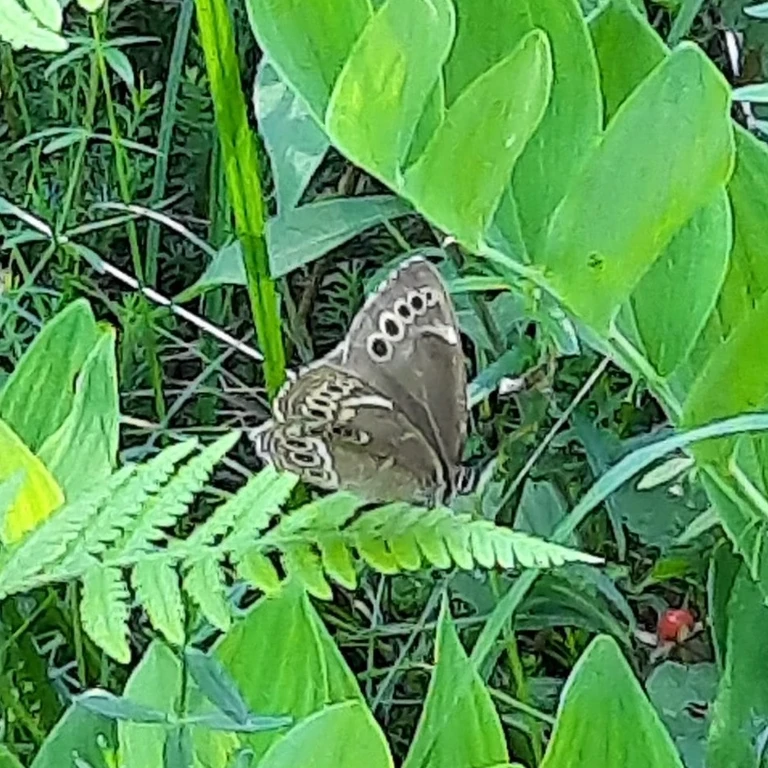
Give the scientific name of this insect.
Lopinga achine (also Pararge achine)
